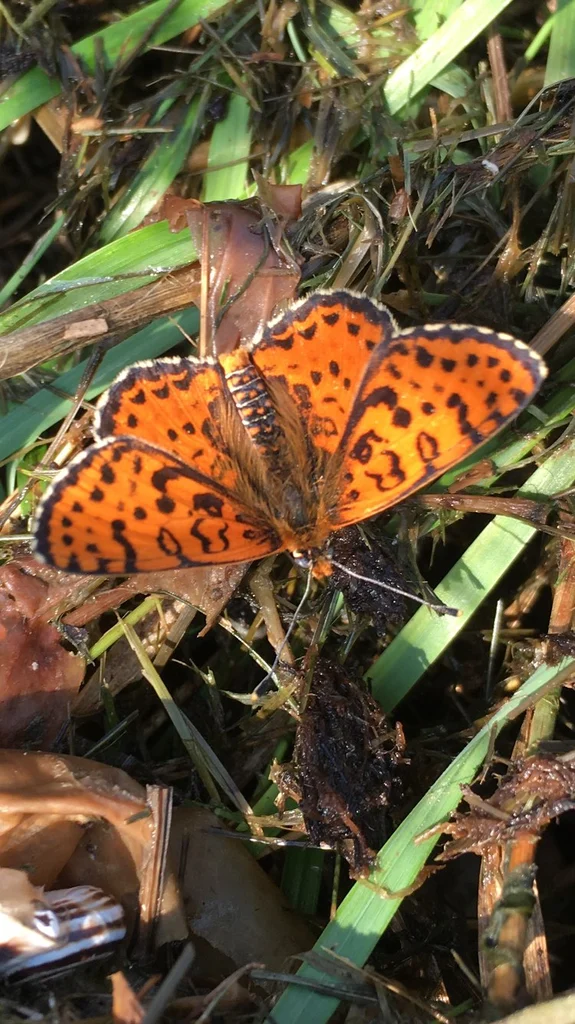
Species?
Melitaea didyma
